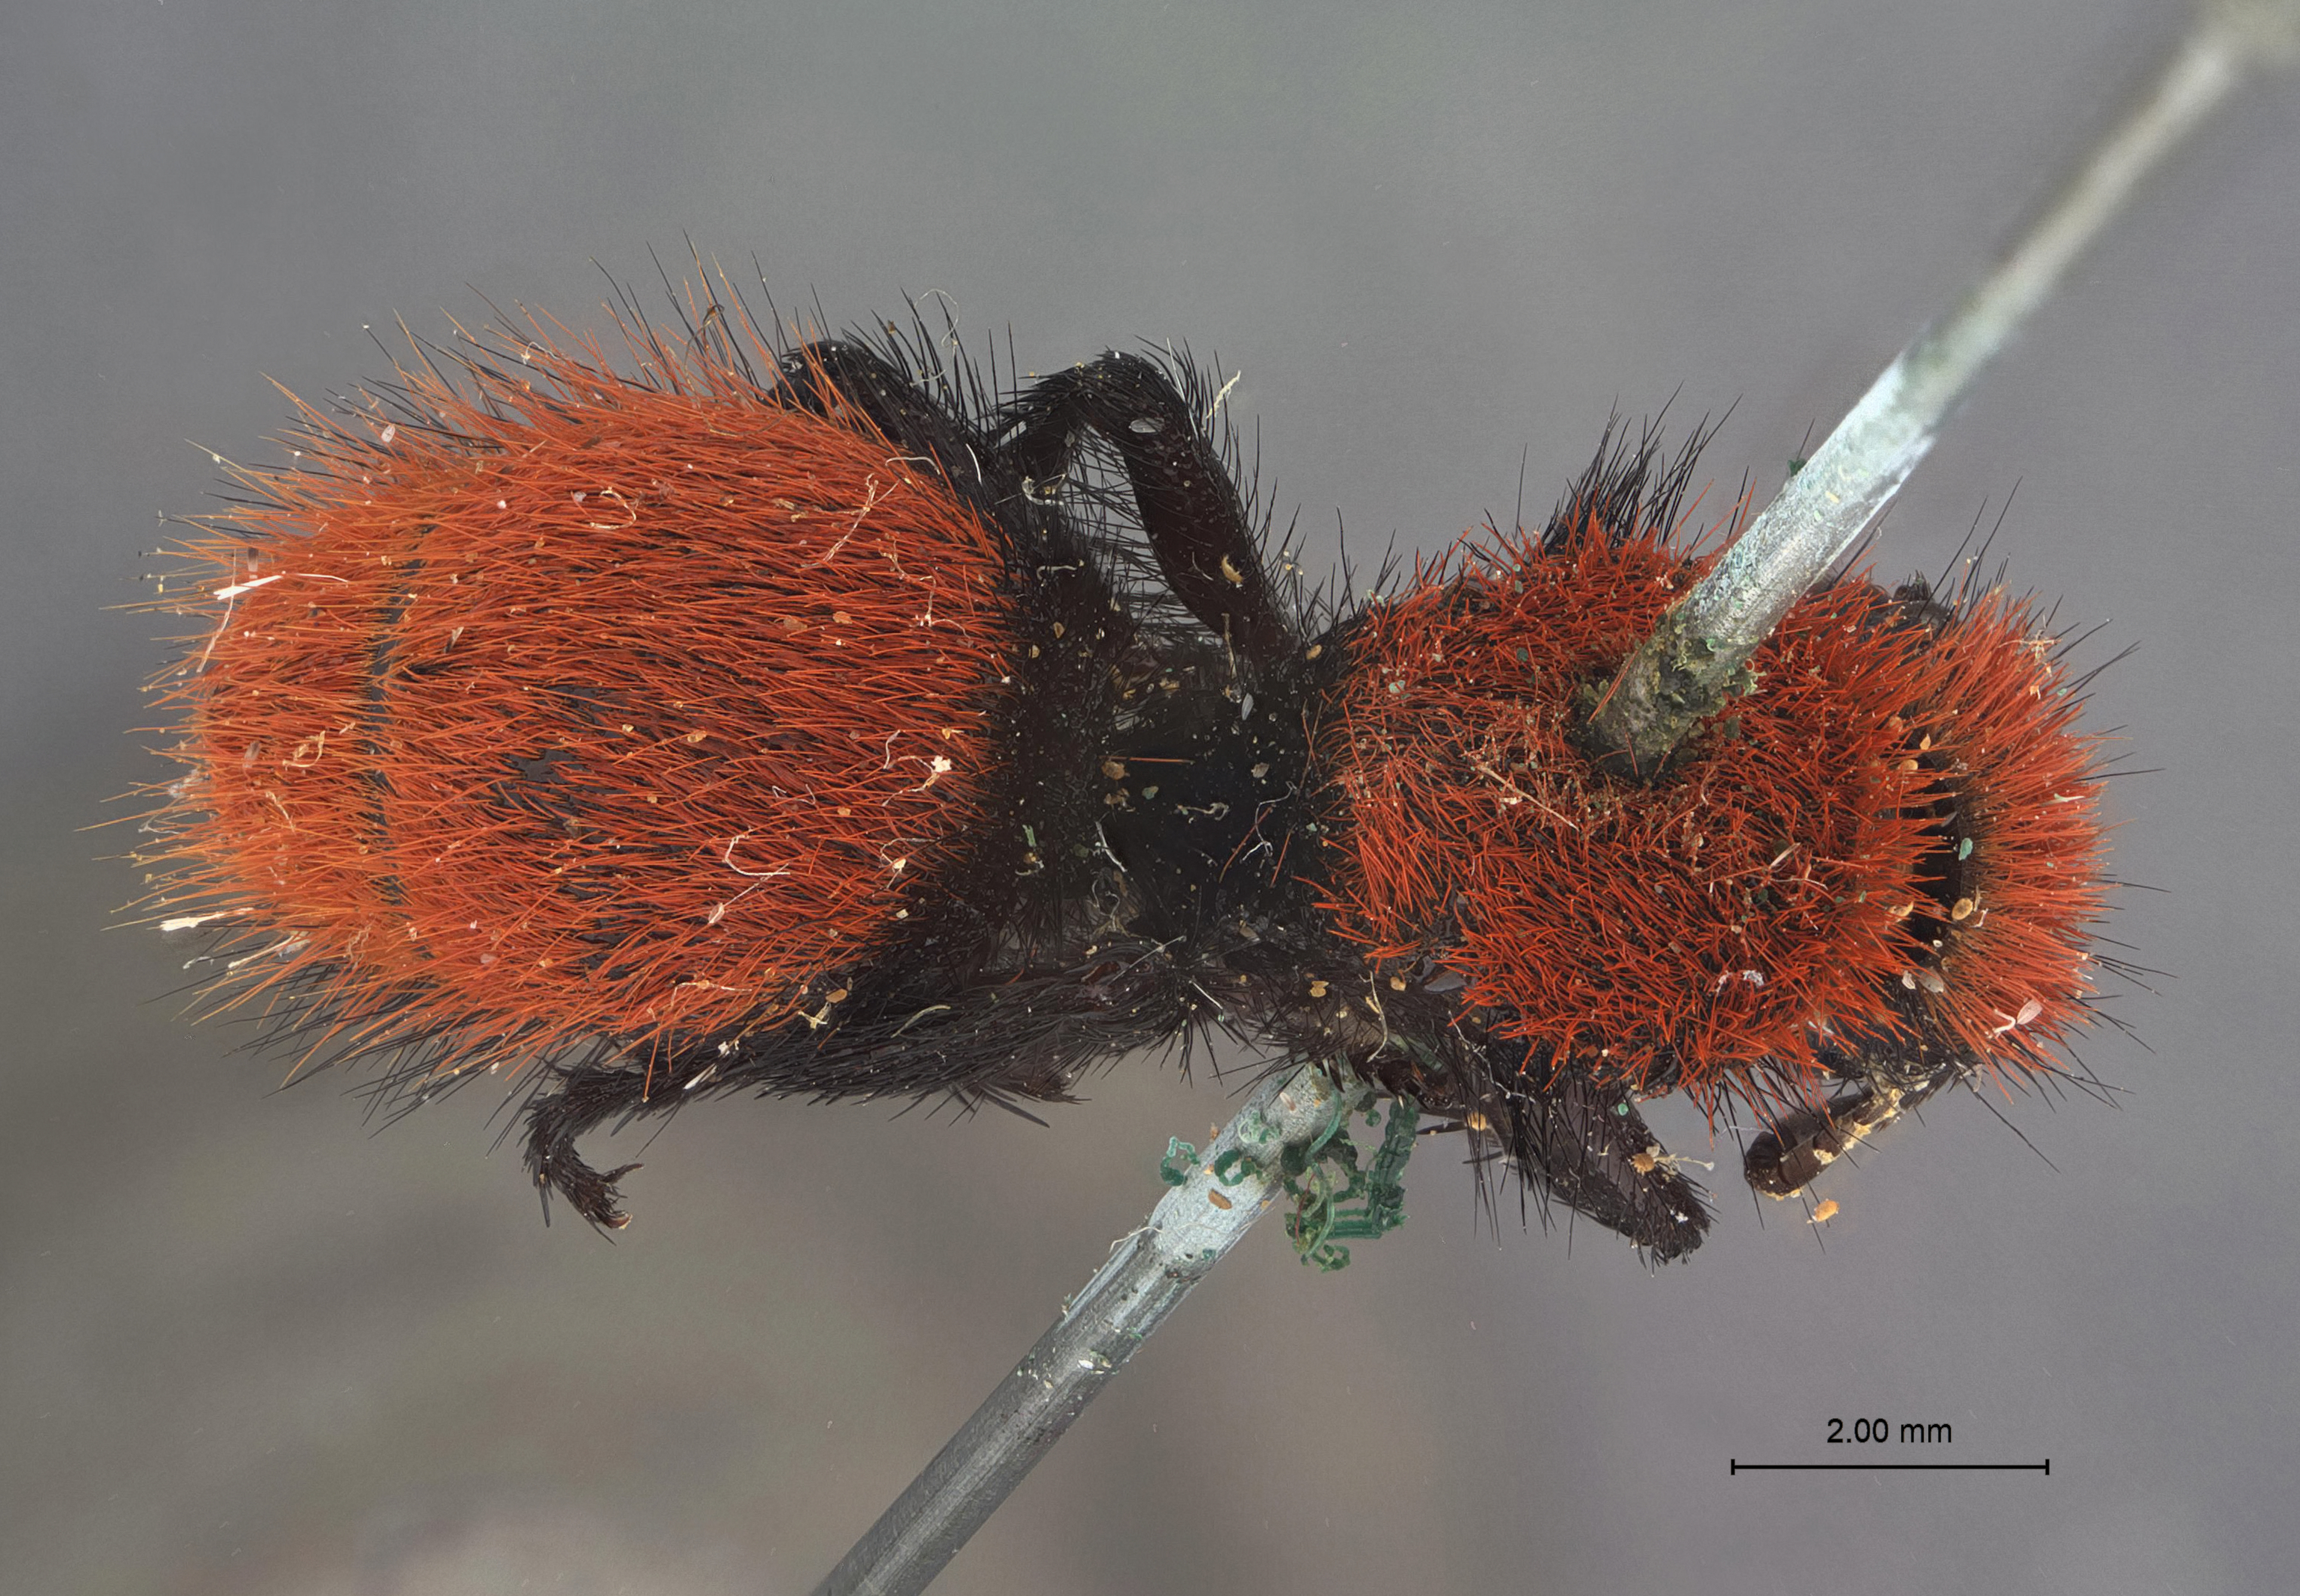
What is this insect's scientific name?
Ephuta californica
